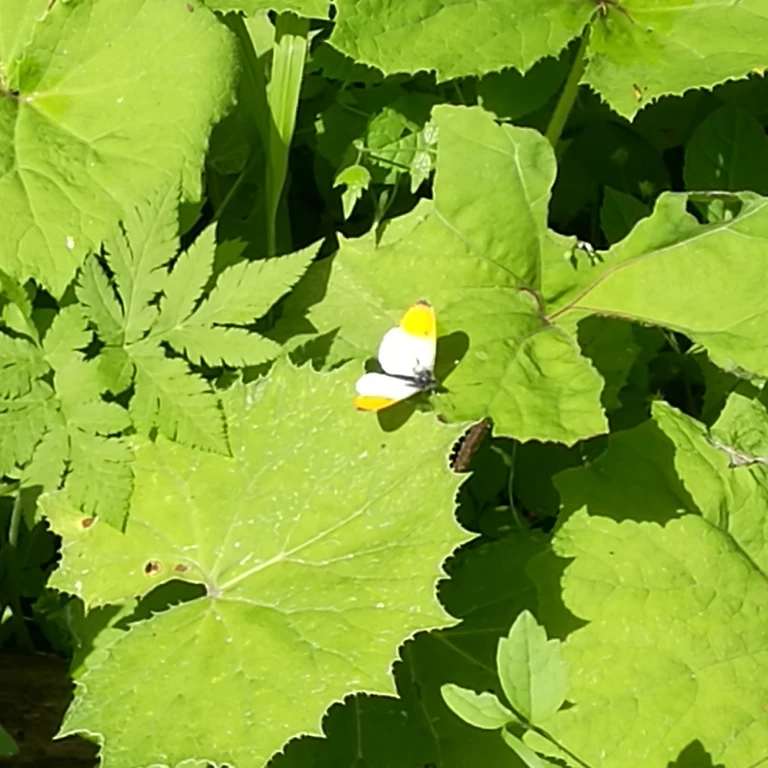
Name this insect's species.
Anthocharis cardamines
